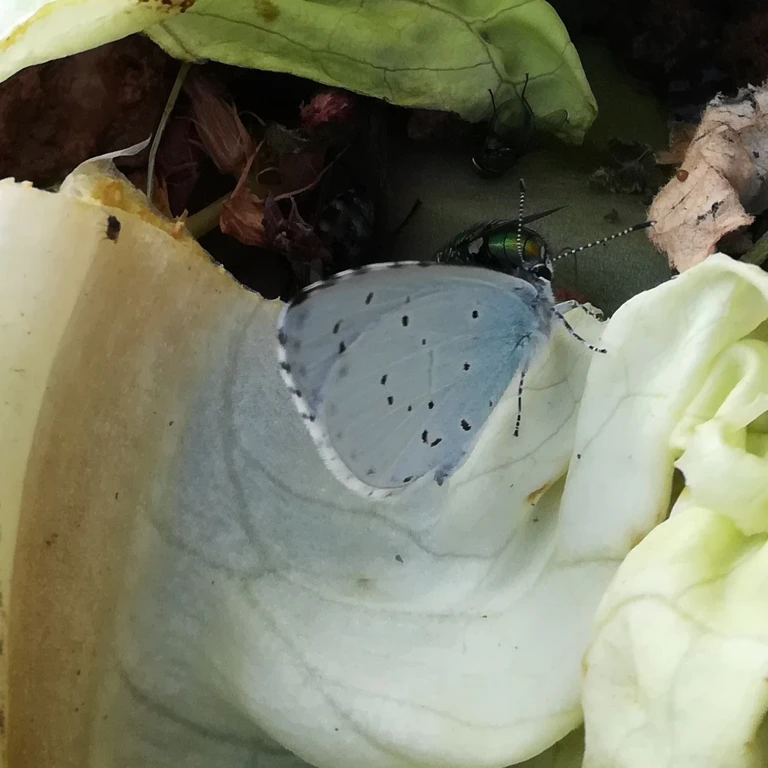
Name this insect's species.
Celastrina argiolus
